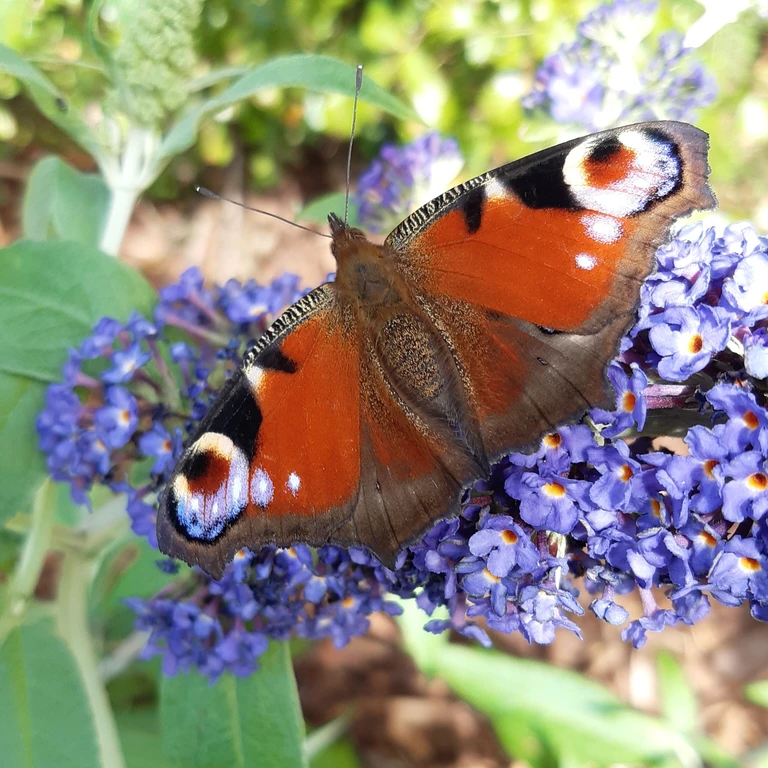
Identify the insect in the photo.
Aglais io
